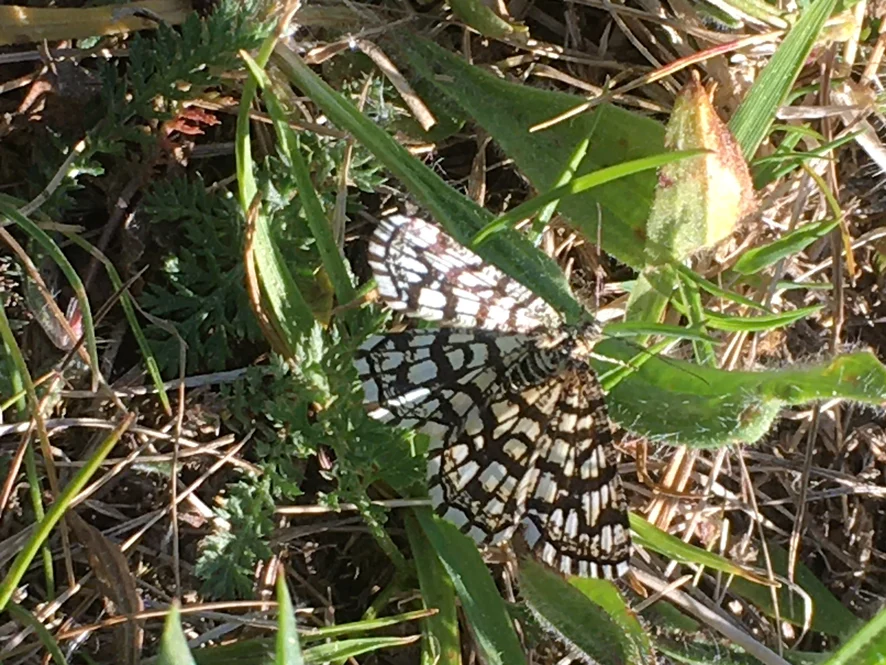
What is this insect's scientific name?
Chiasmia clathrata
